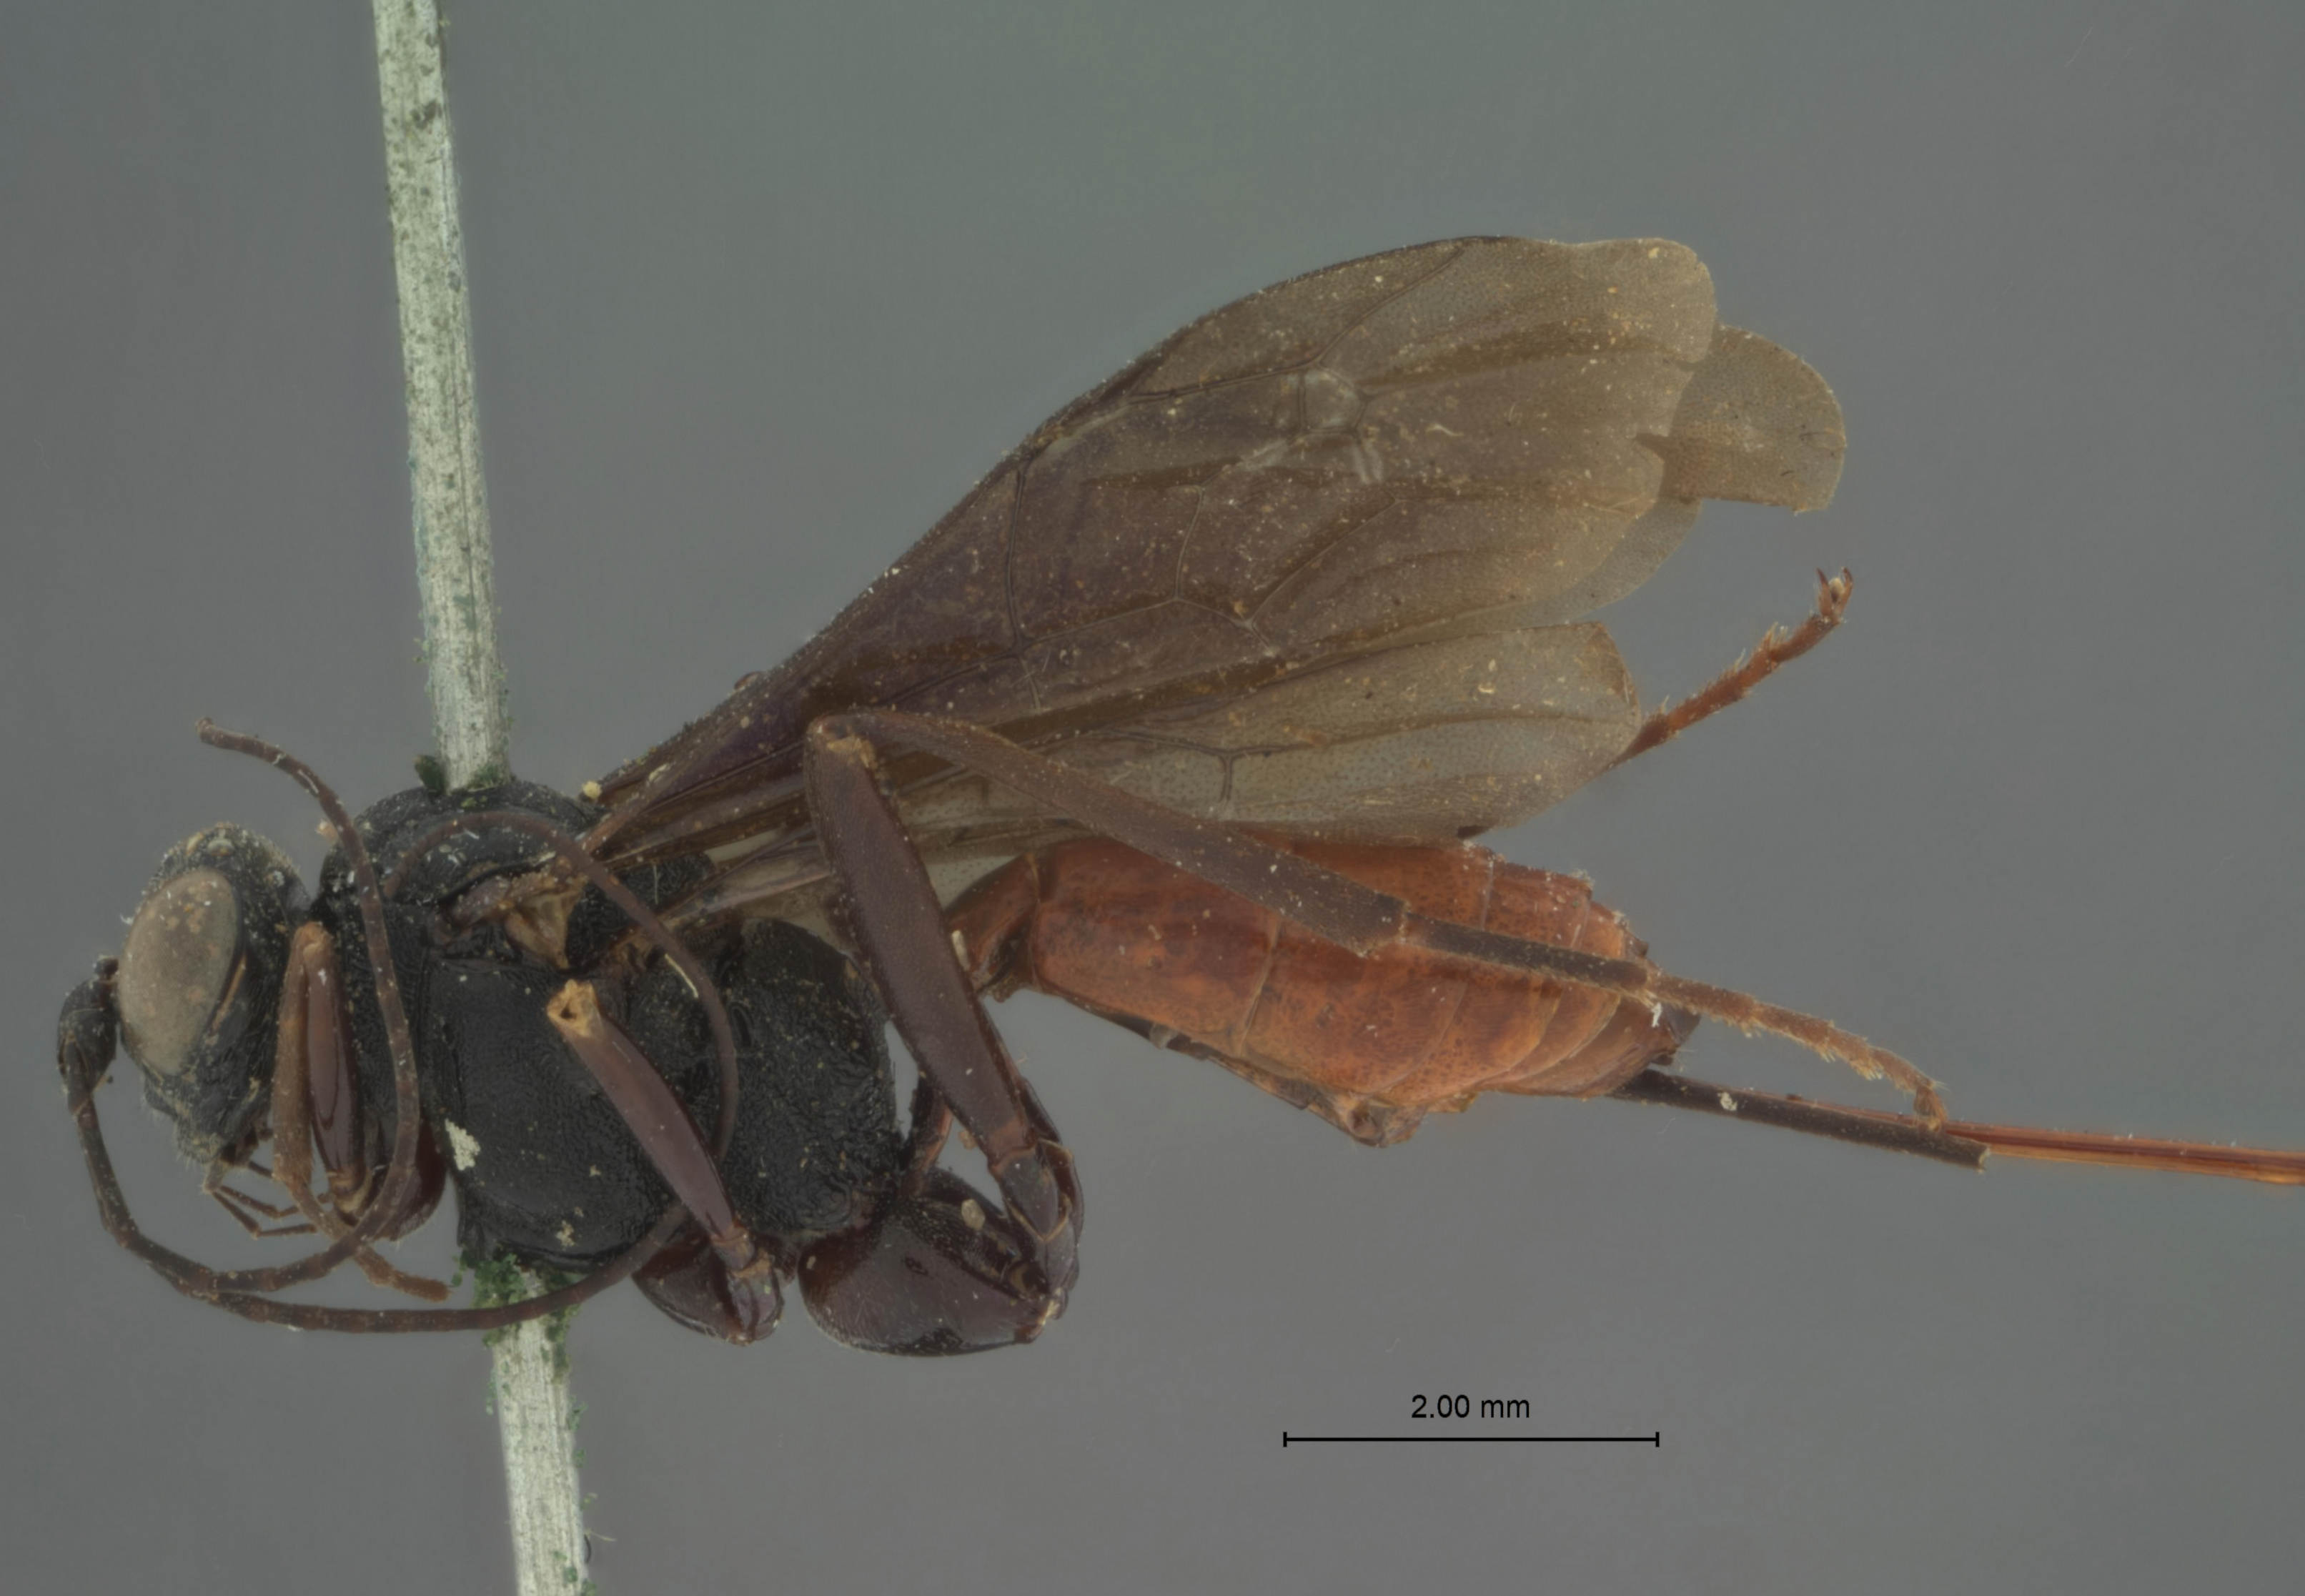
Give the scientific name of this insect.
Cryptus coloradensis
